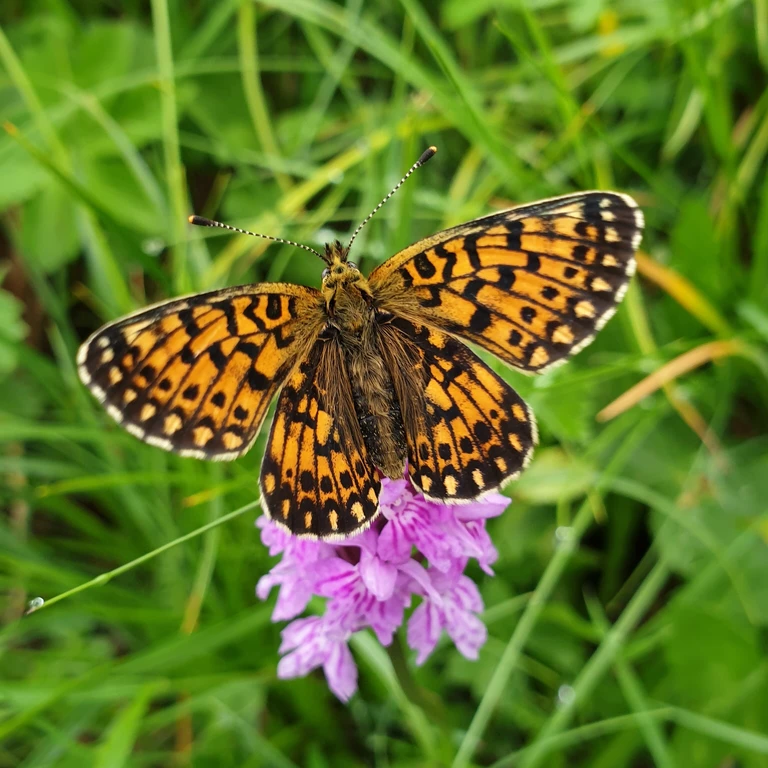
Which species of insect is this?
Boloria selene
